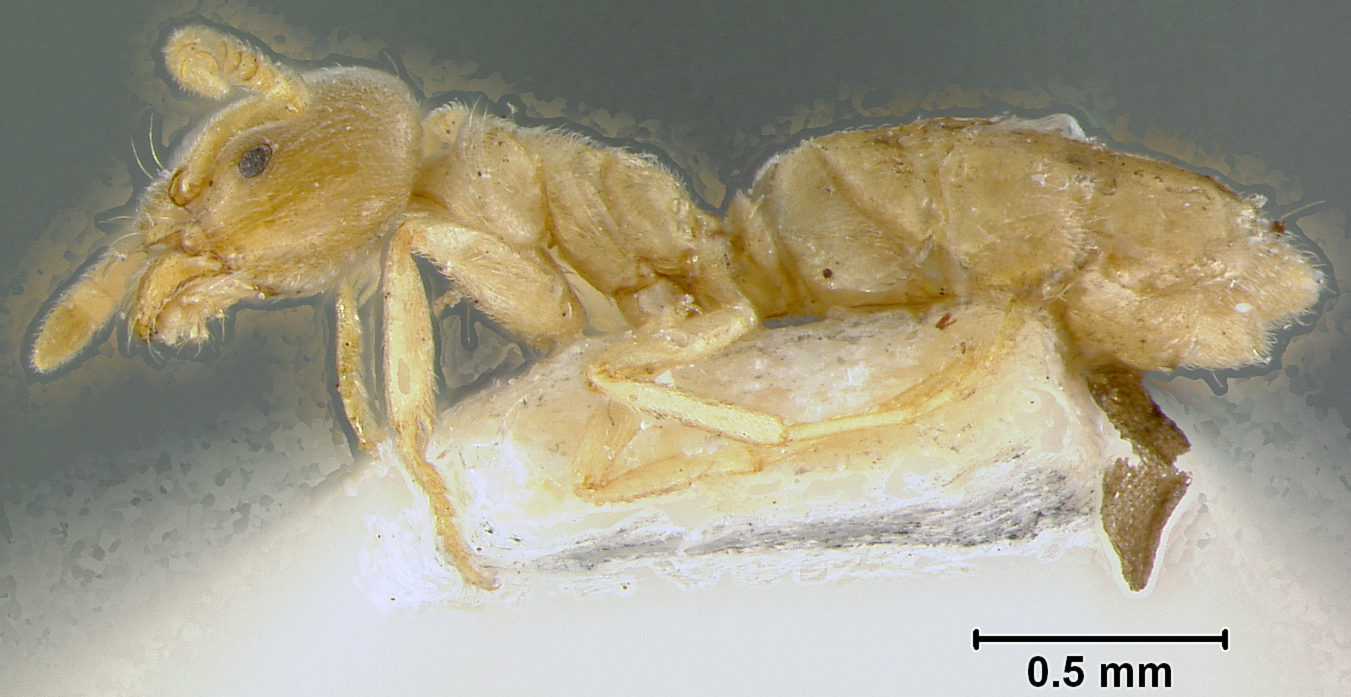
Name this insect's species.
Bothriomyrmex crosi
